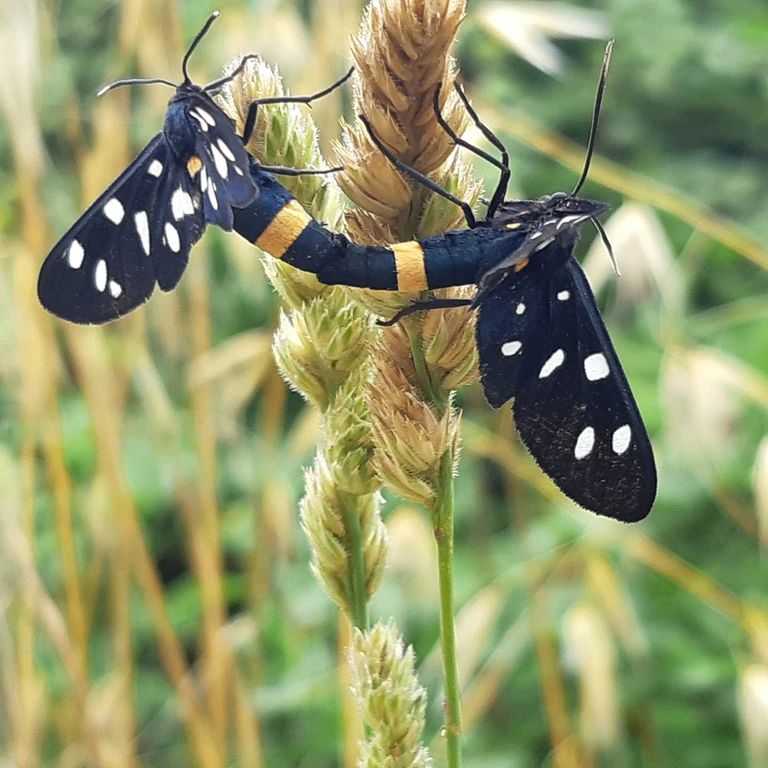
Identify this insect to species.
Amata phegea
